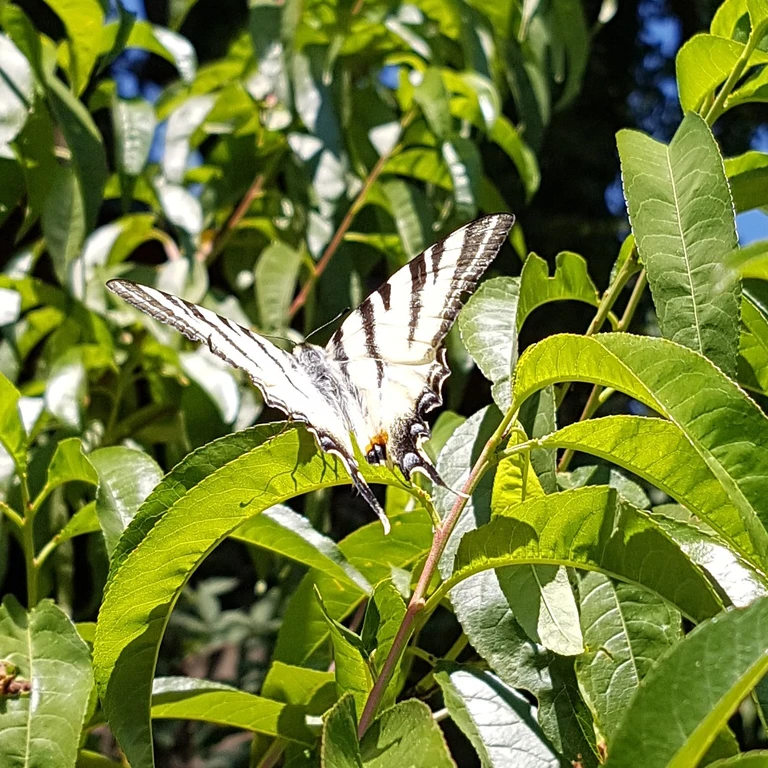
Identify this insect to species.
Iphiclides podalirius
